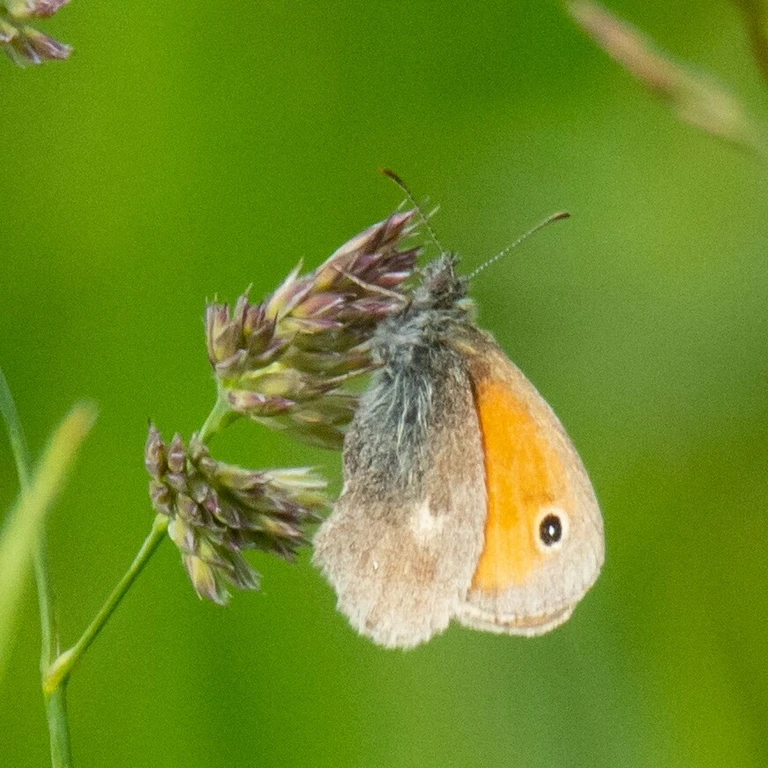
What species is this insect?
Coenonympha pamphilus
